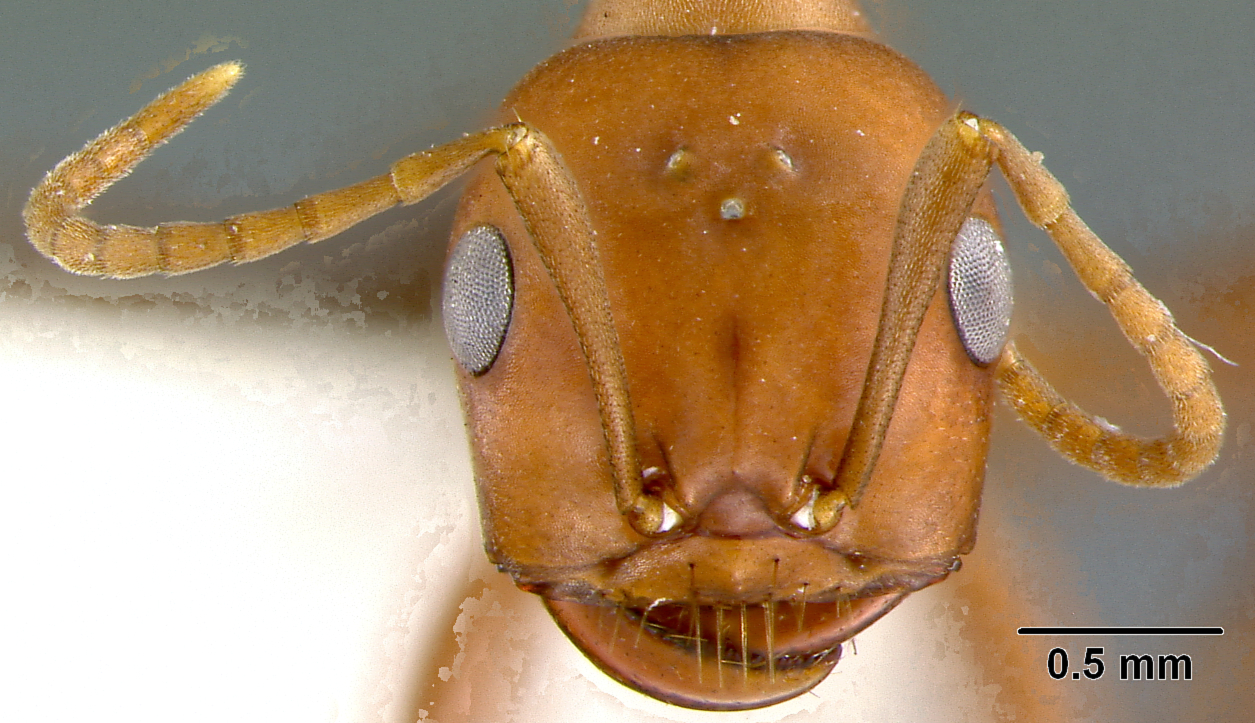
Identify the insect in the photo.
Polyergus rufescens
